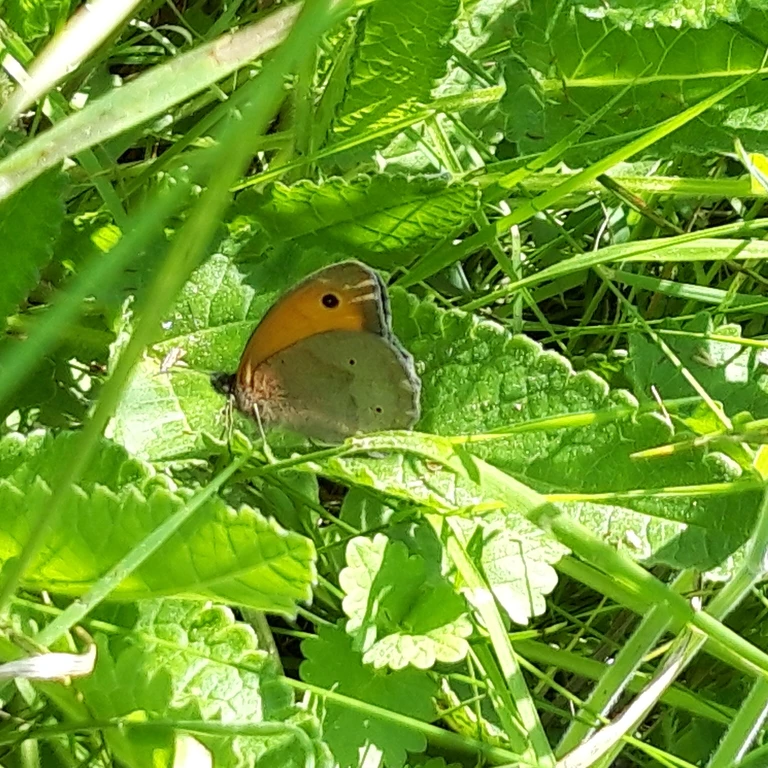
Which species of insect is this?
Maniola jurtina
